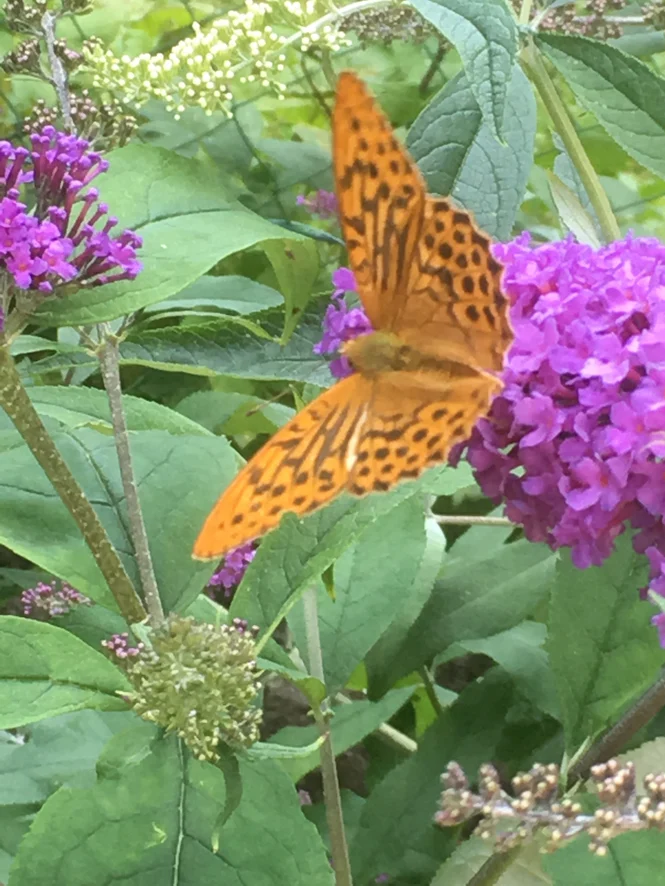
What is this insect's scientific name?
Argynnis paphia
